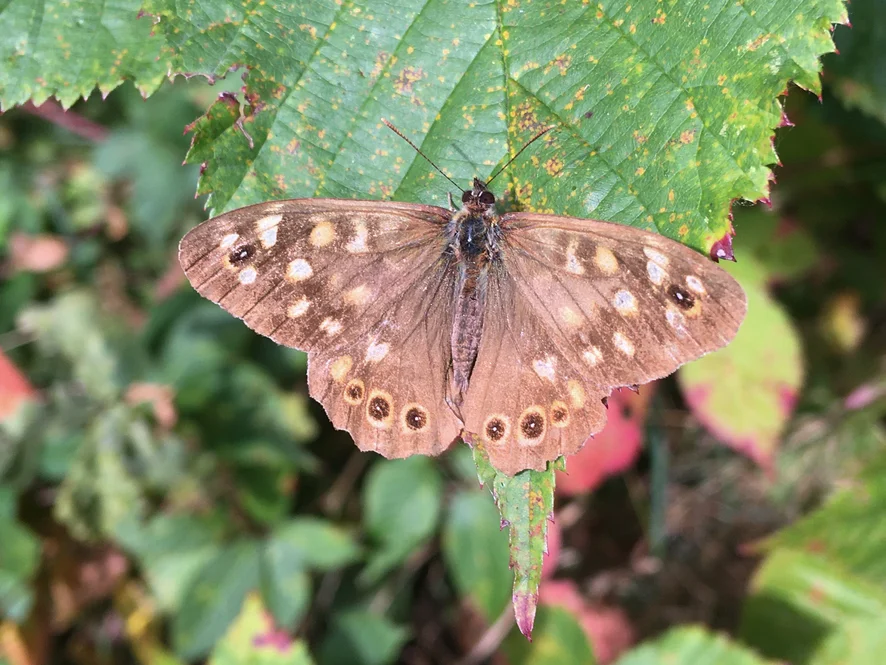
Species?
Pararge aegeria
